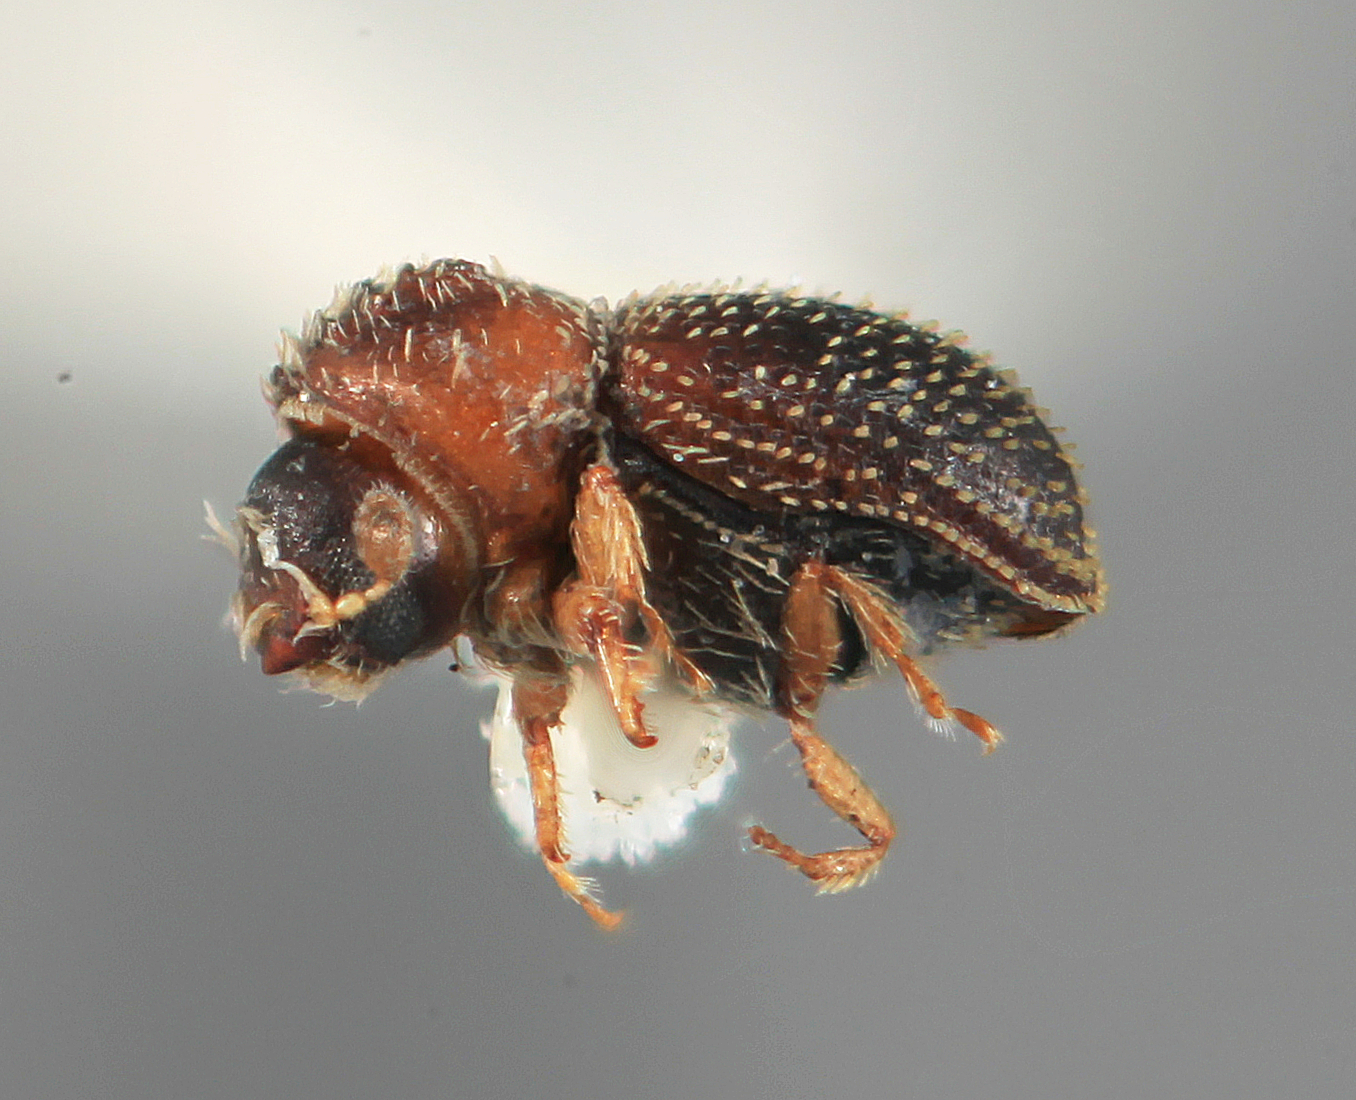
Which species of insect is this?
Cryptulocleptus obesus
